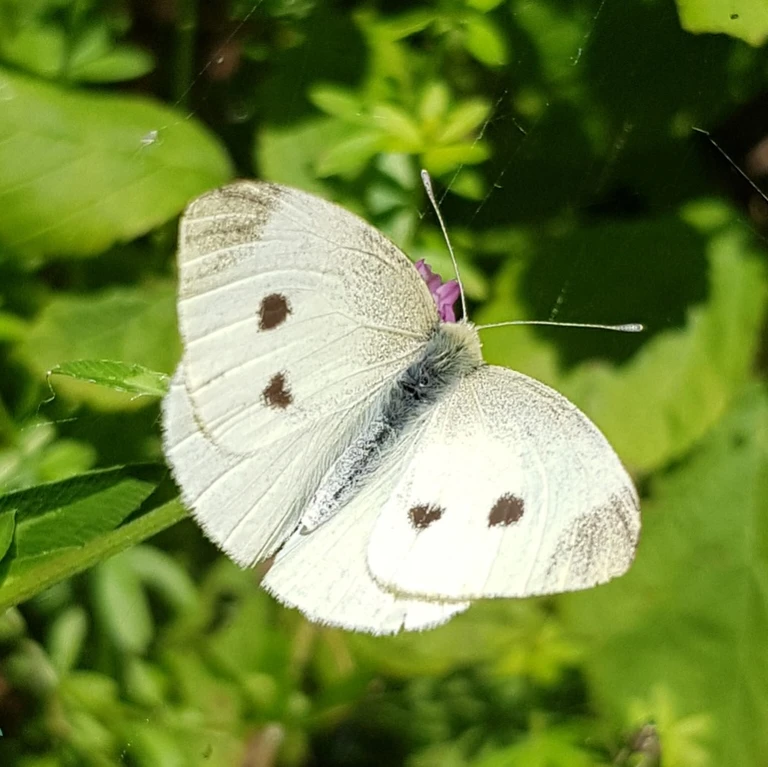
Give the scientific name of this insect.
Pieris rapae
